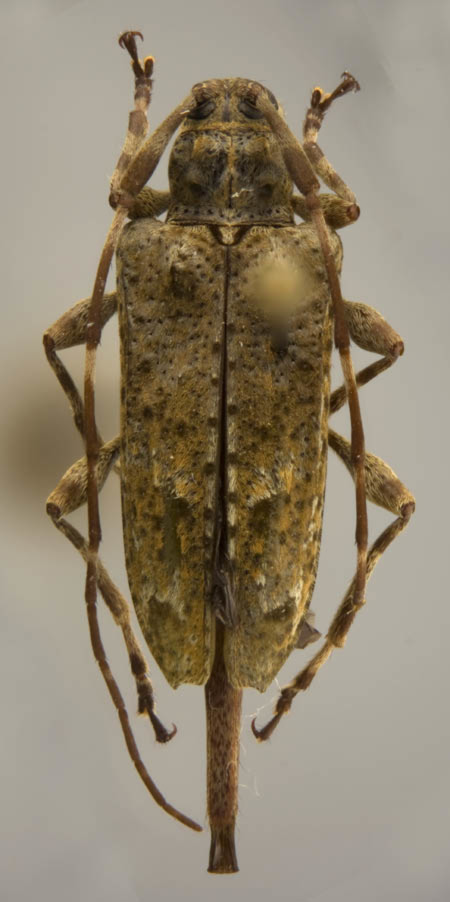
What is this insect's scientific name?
Sympleurotis wappesi
